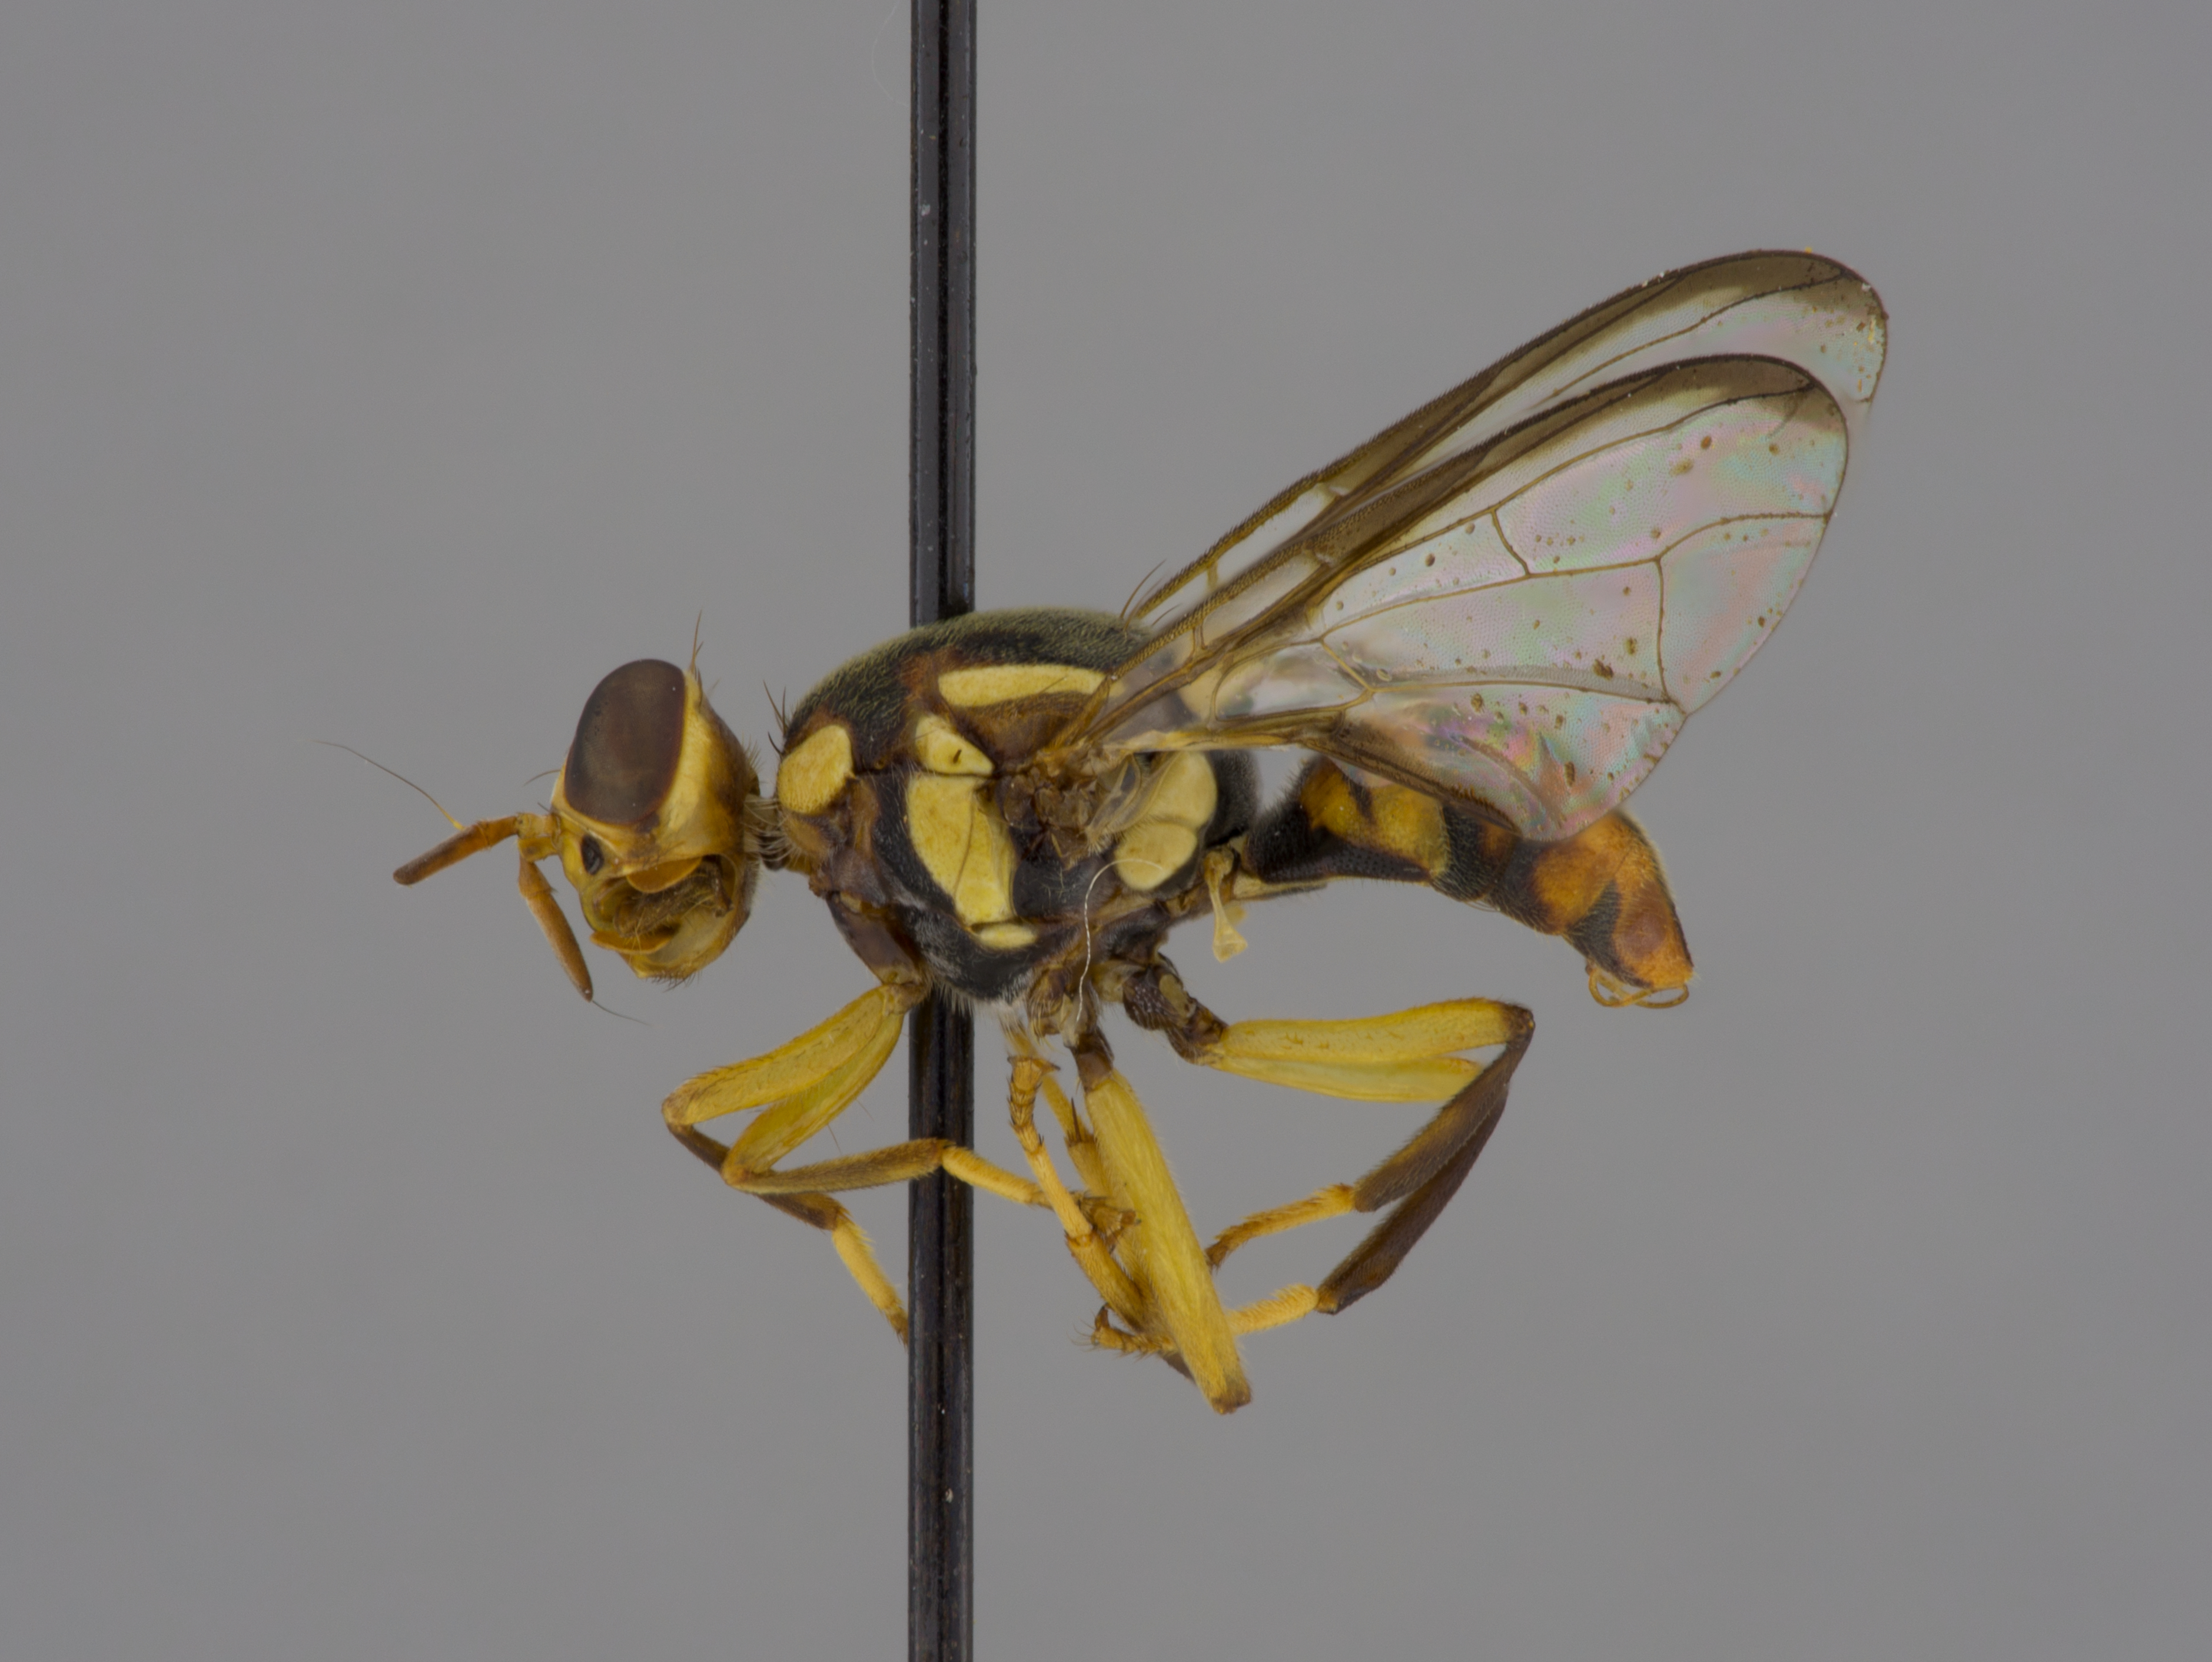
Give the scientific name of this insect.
Bactrocera occipitalis
